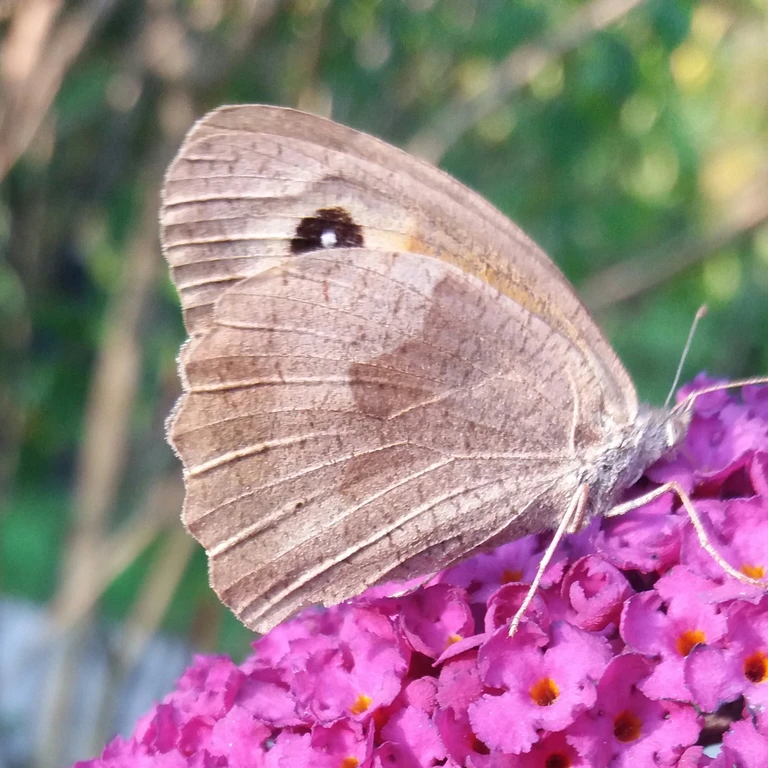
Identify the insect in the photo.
Maniola jurtina
